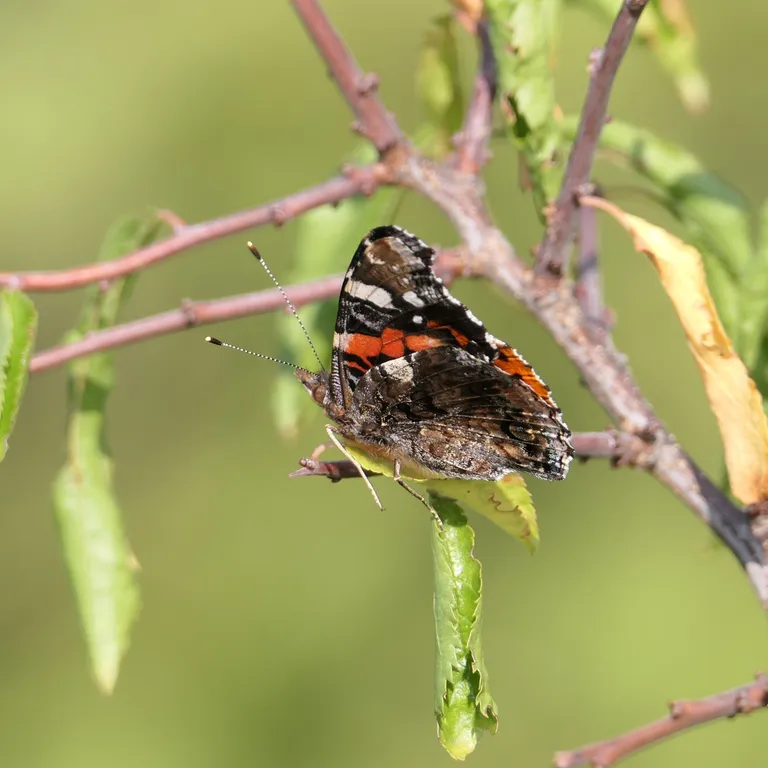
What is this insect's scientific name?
Vanessa atalanta
